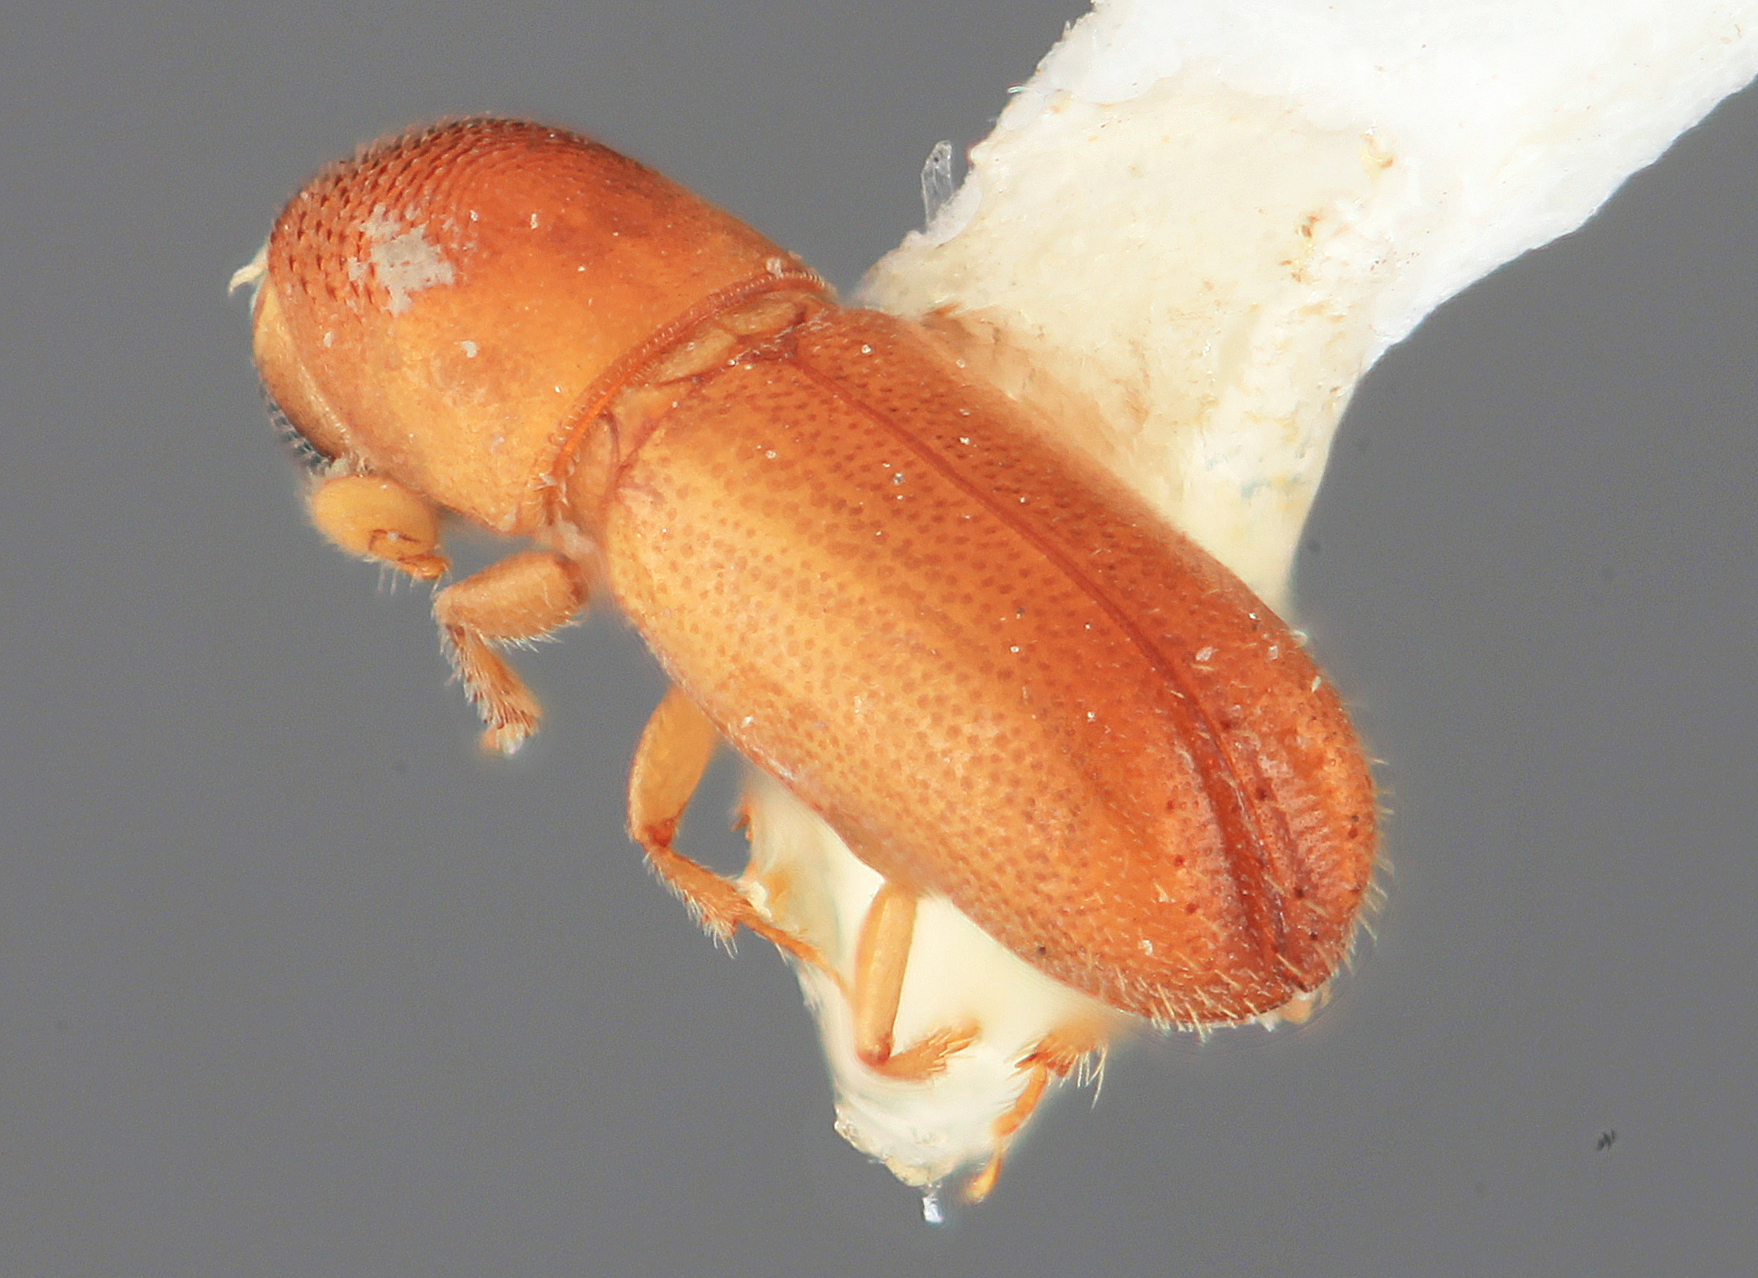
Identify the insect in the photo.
Araptus virolae
